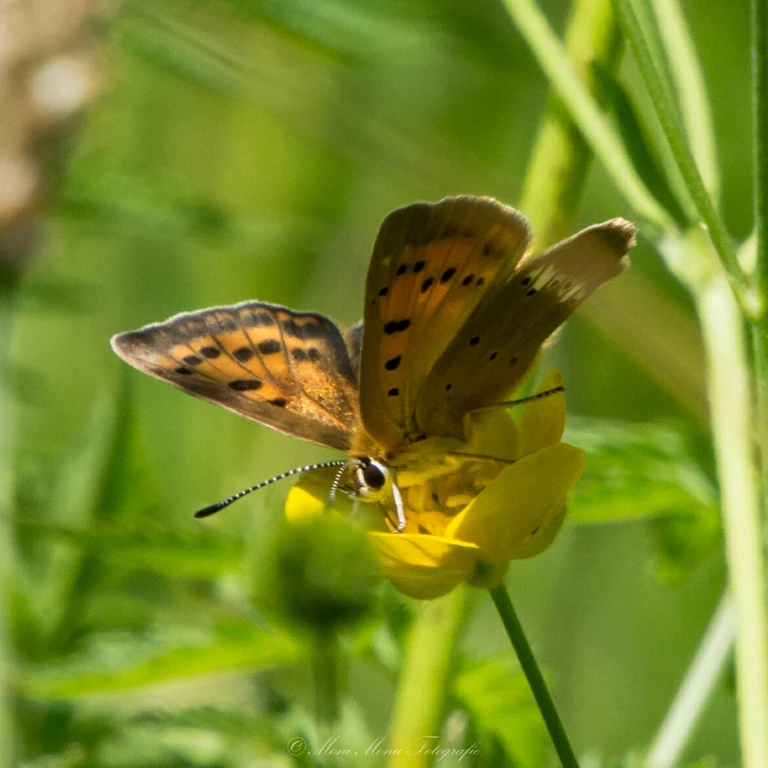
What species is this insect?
Lycaena virgaureae
